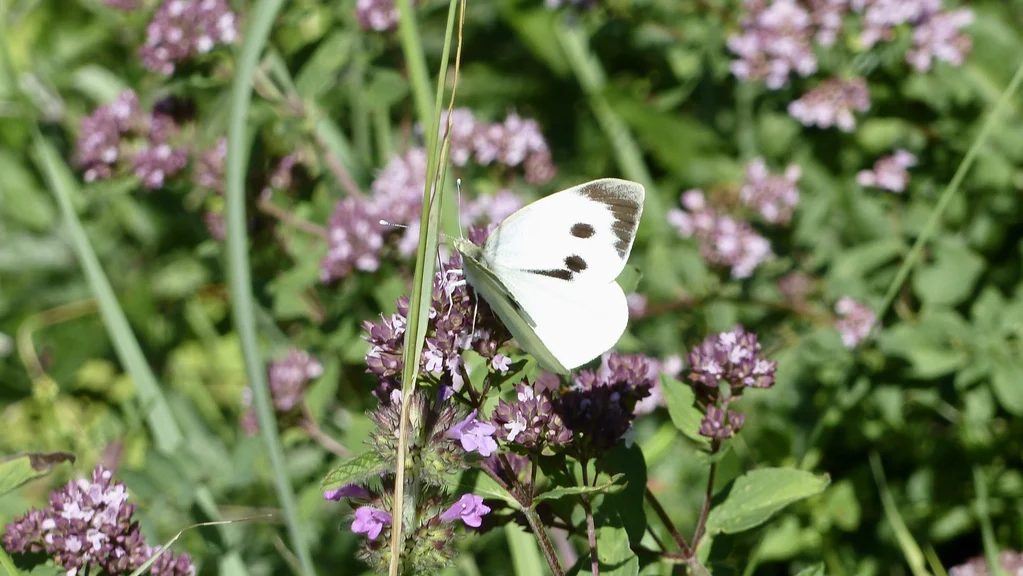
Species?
Pieris brassicae
